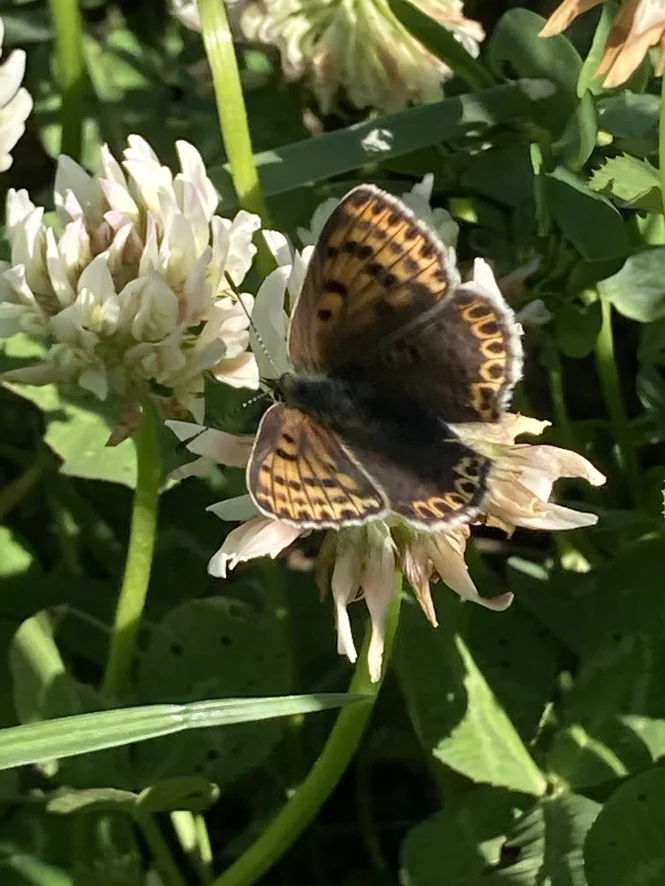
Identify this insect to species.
Lycaena tityrus (also Loweia tityrus)
